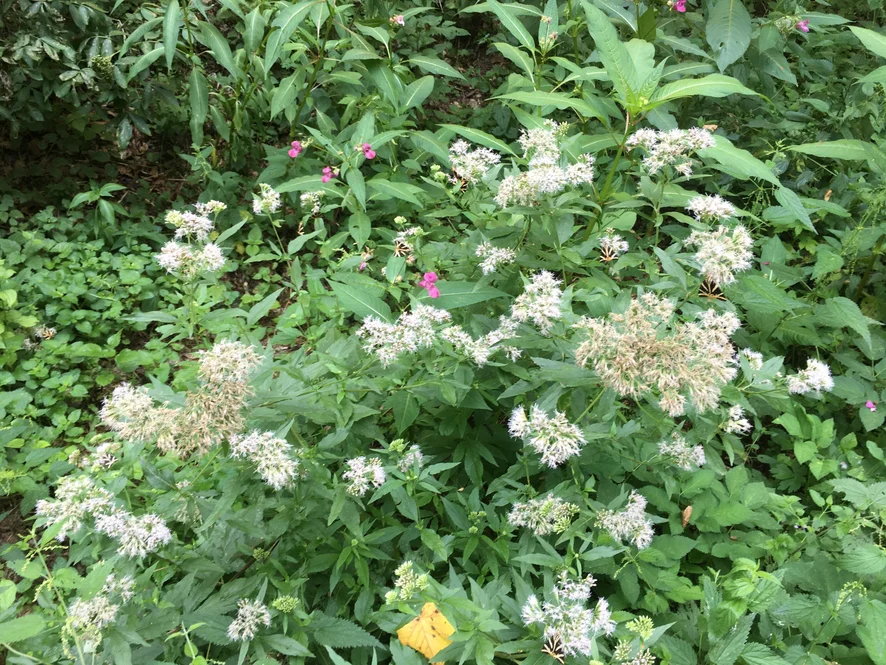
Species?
Euplagia quadripunctaria
